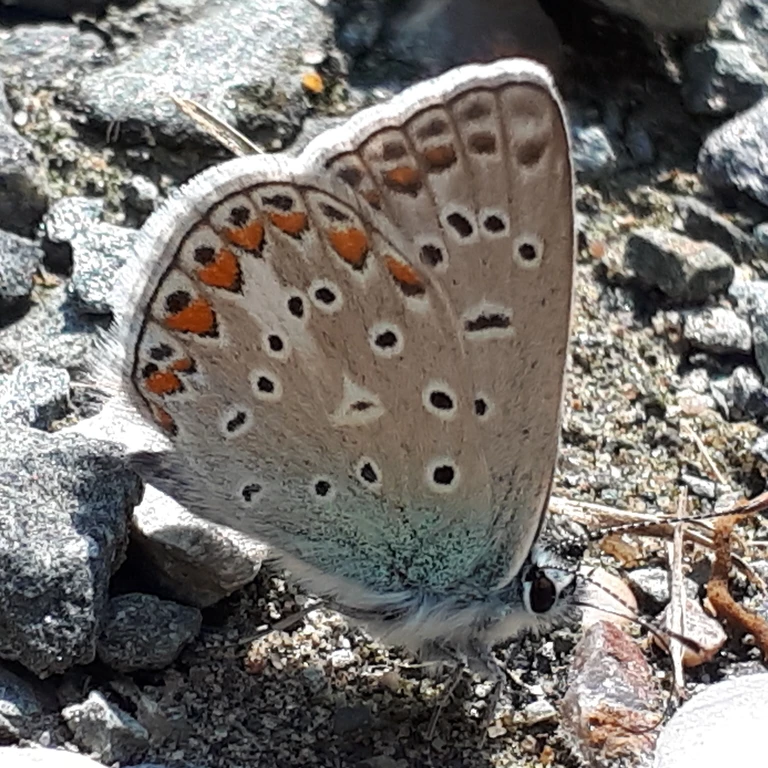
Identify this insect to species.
Polyommatus icarus
